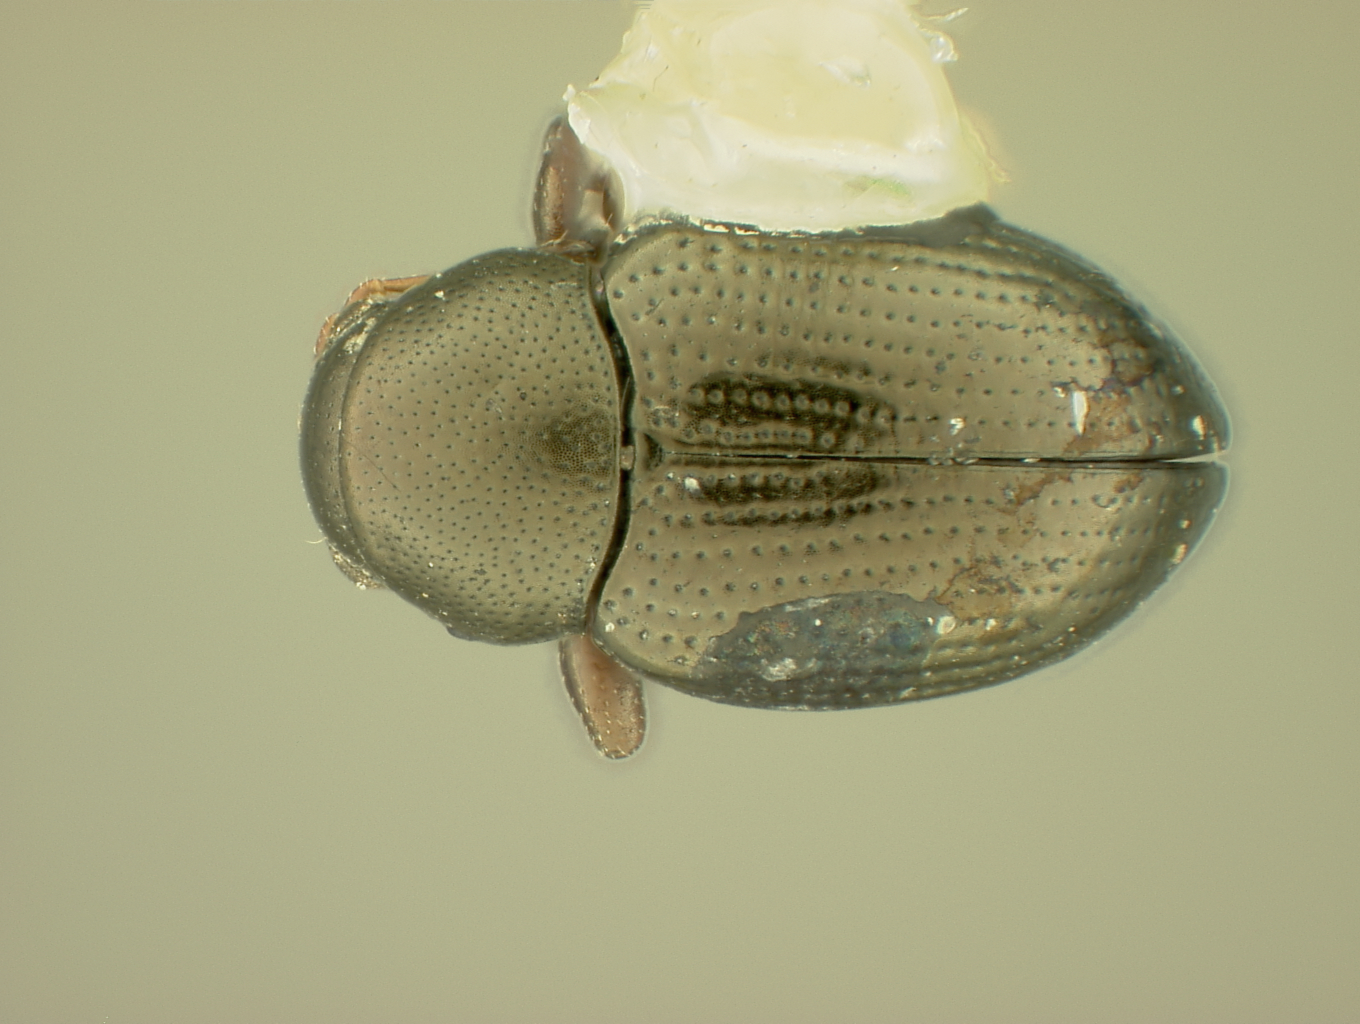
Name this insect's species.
Chaetocnema truncata
